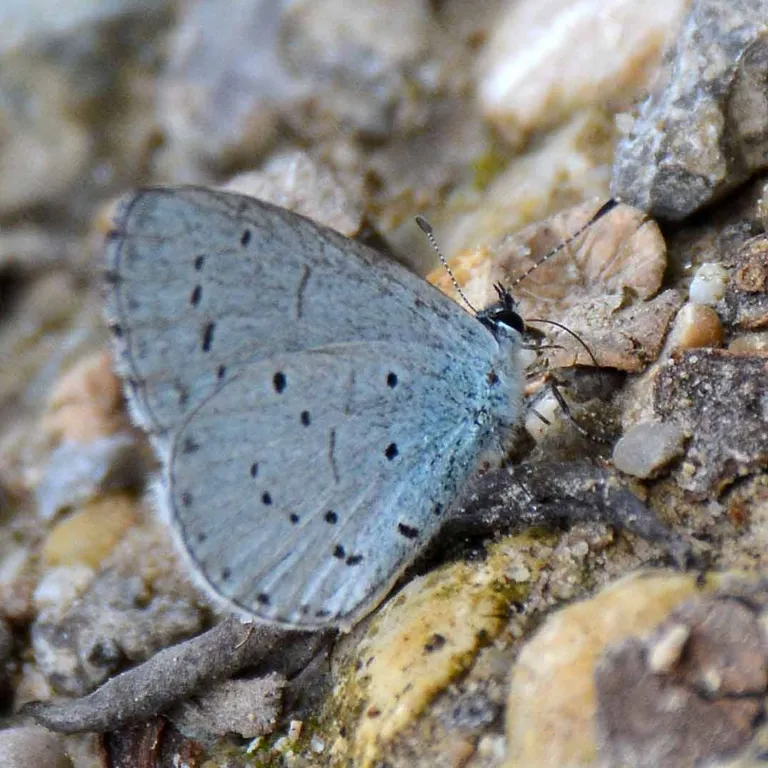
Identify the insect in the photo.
Celastrina argiolus
